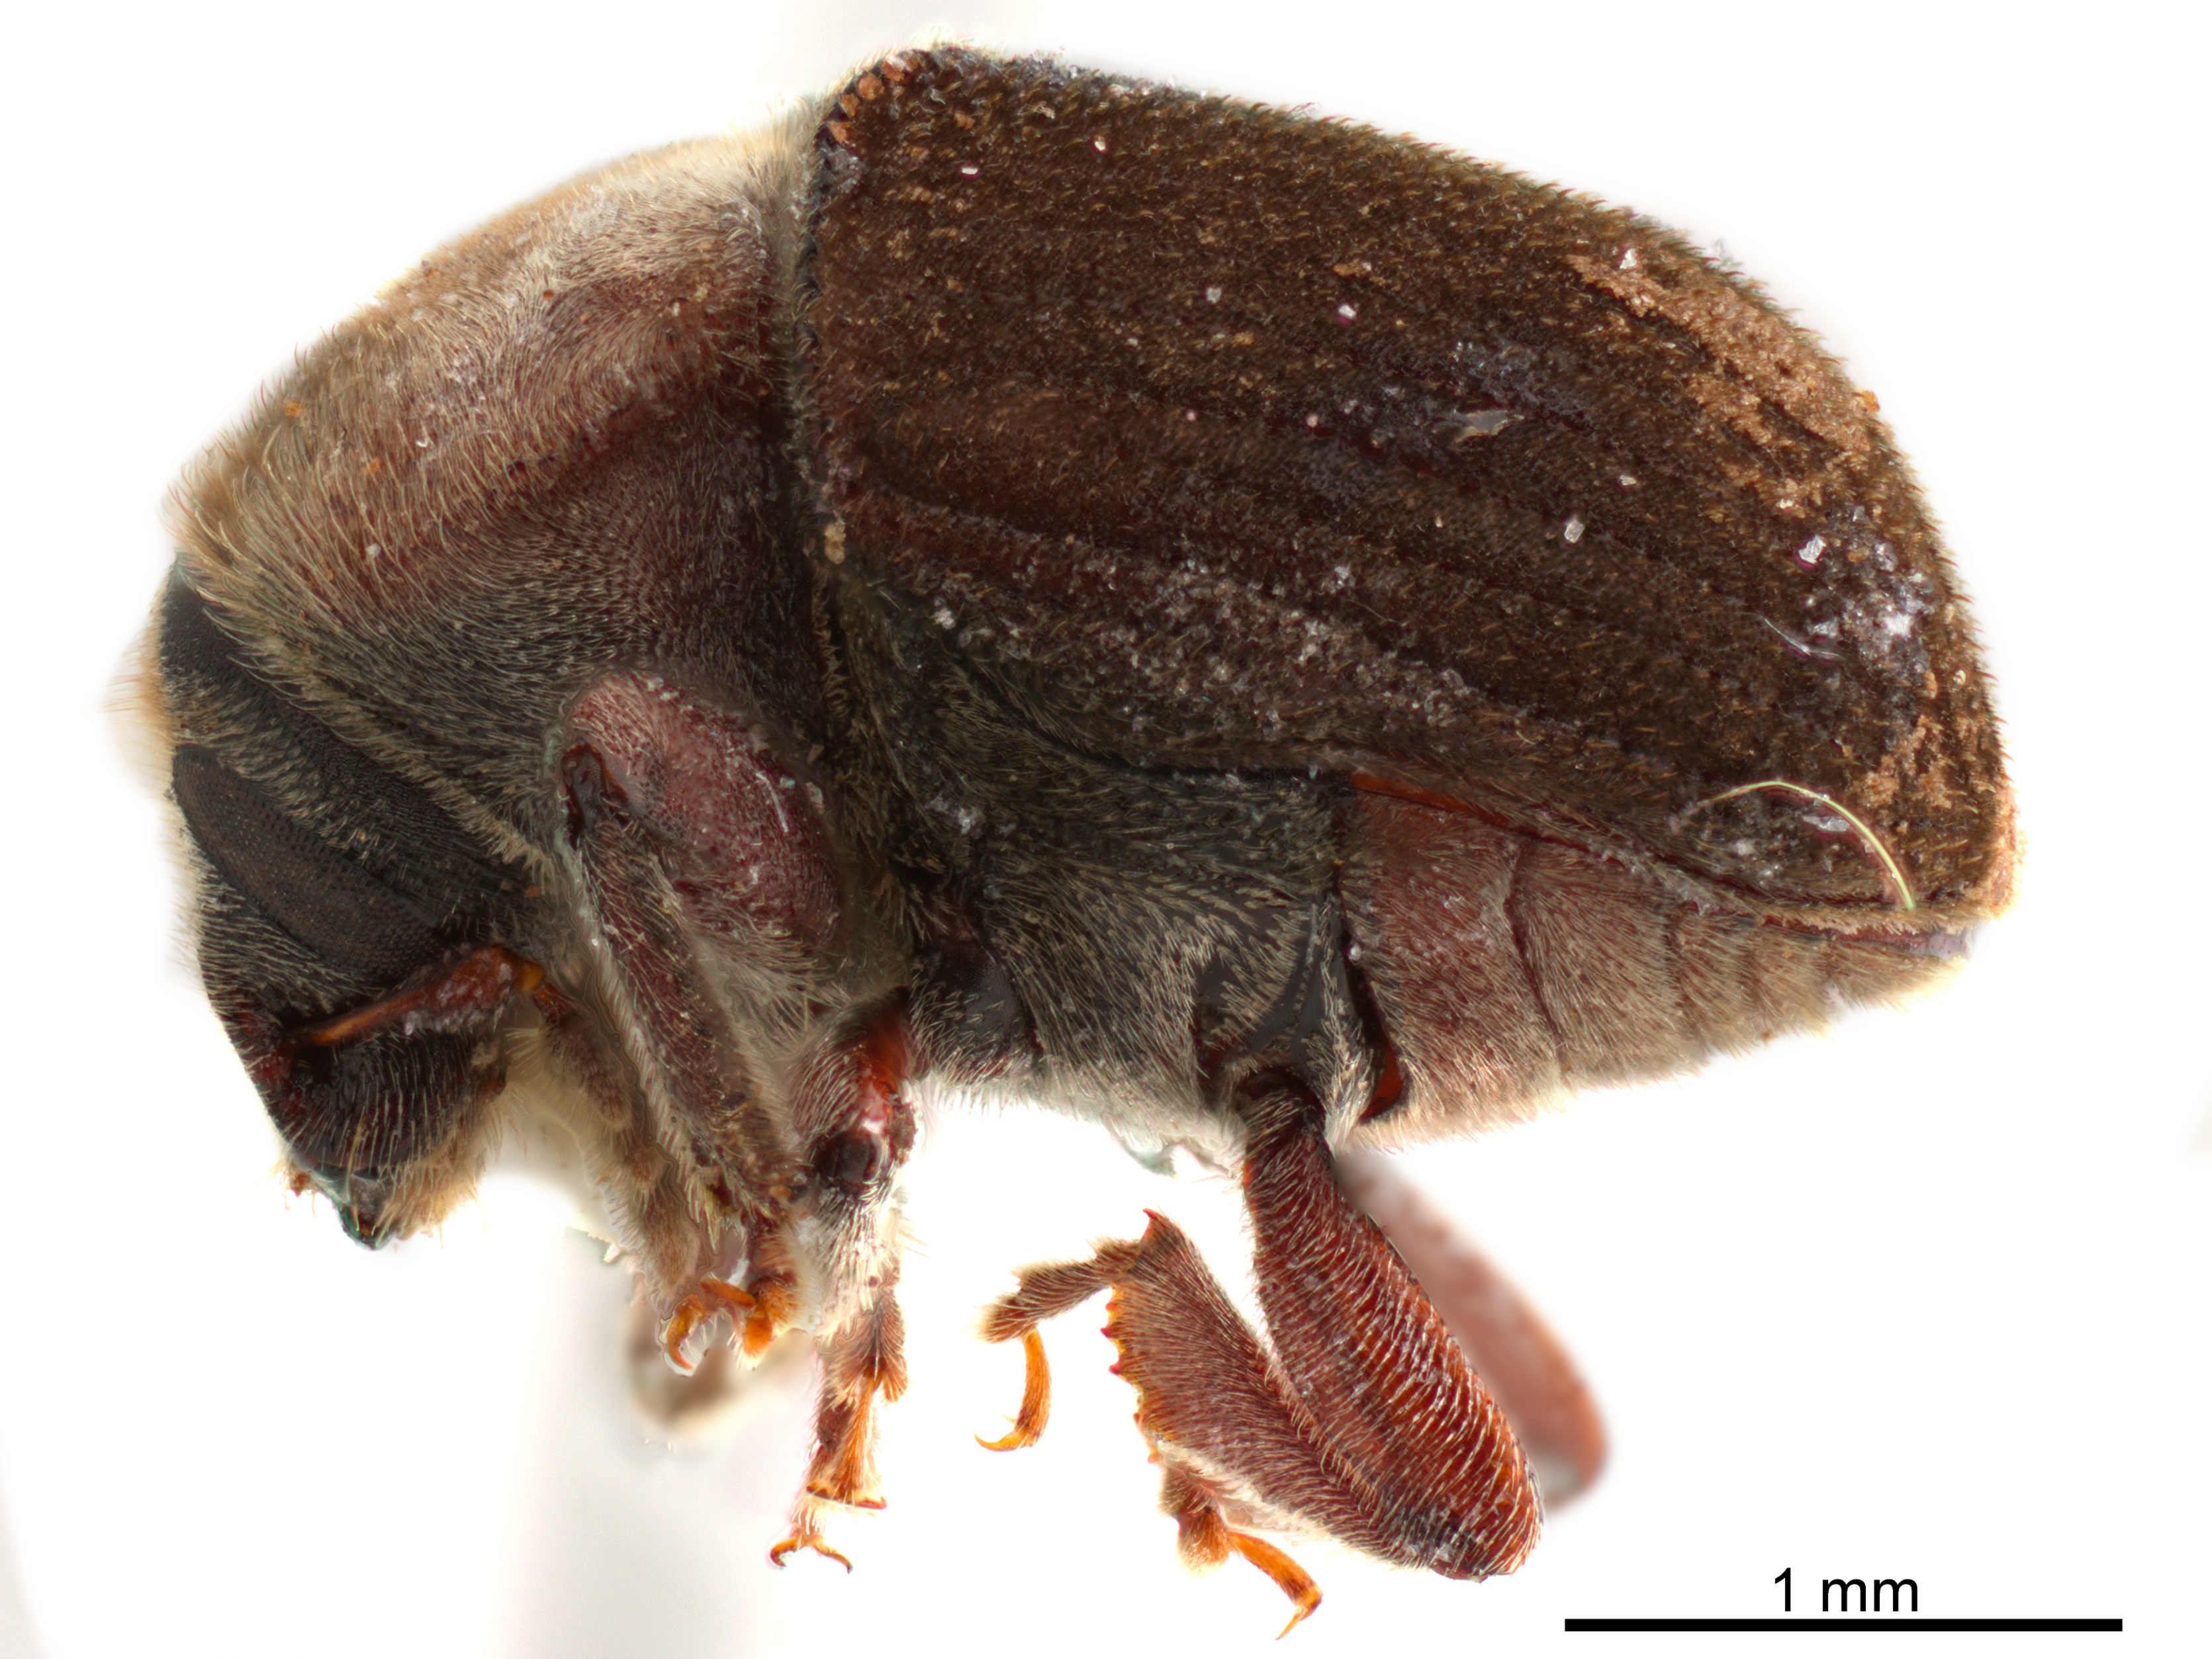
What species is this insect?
Aricerus eichhoffi
